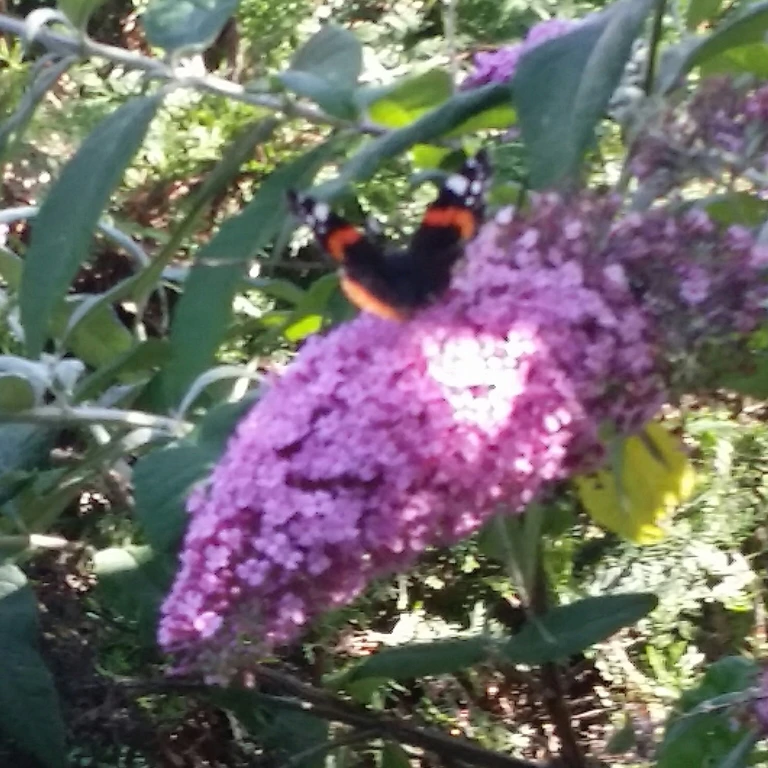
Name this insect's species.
Vanessa atalanta
